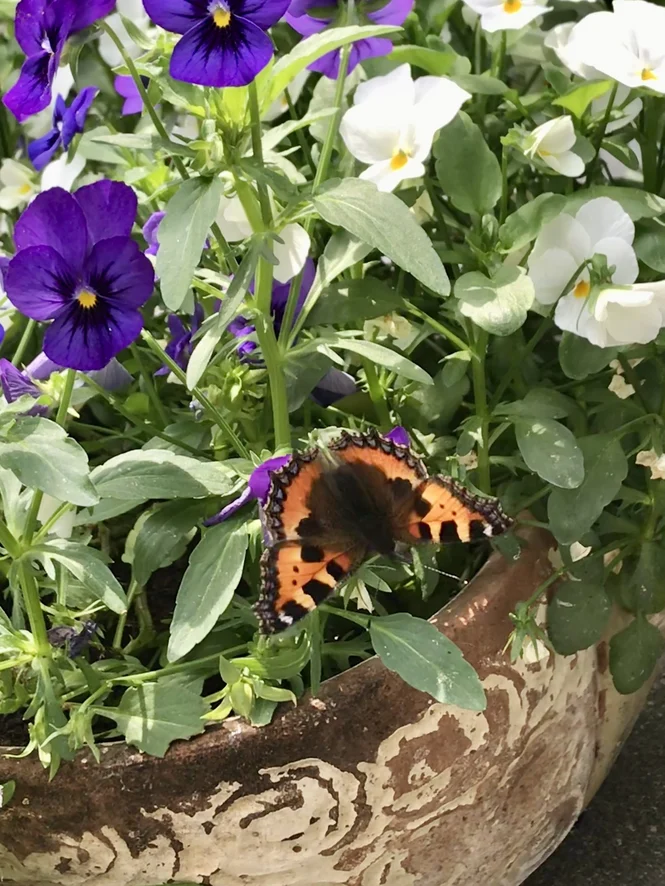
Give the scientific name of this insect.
Aglais urticae
